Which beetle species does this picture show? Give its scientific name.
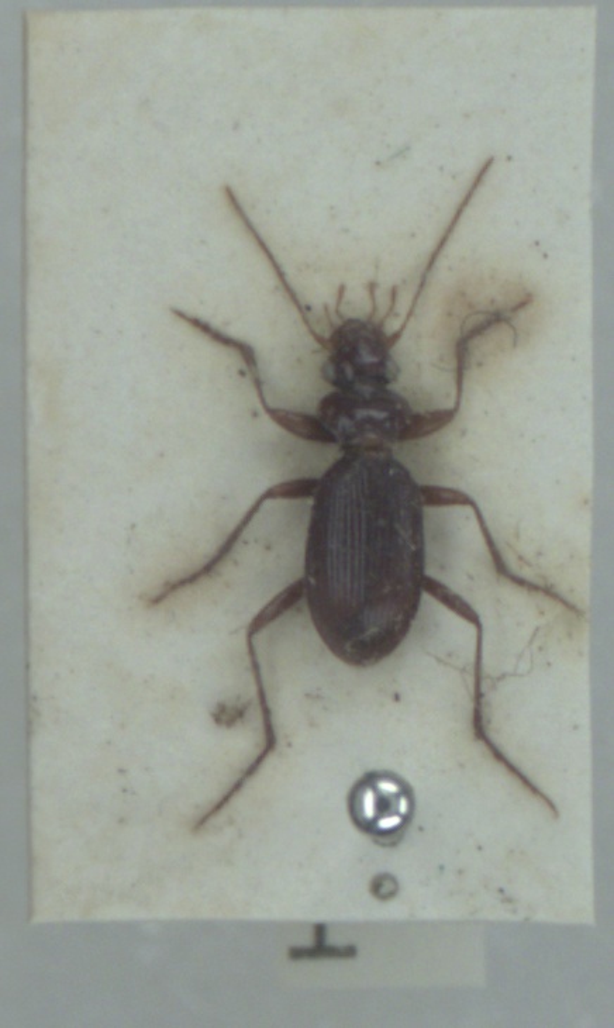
Leistus ferrugineus
